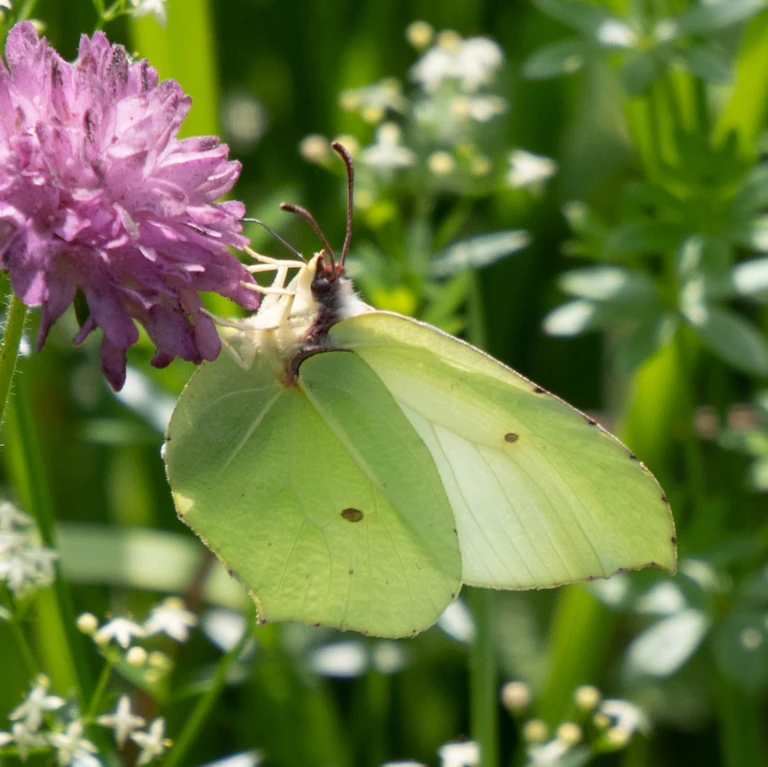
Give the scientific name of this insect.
Gonepteryx rhamni
